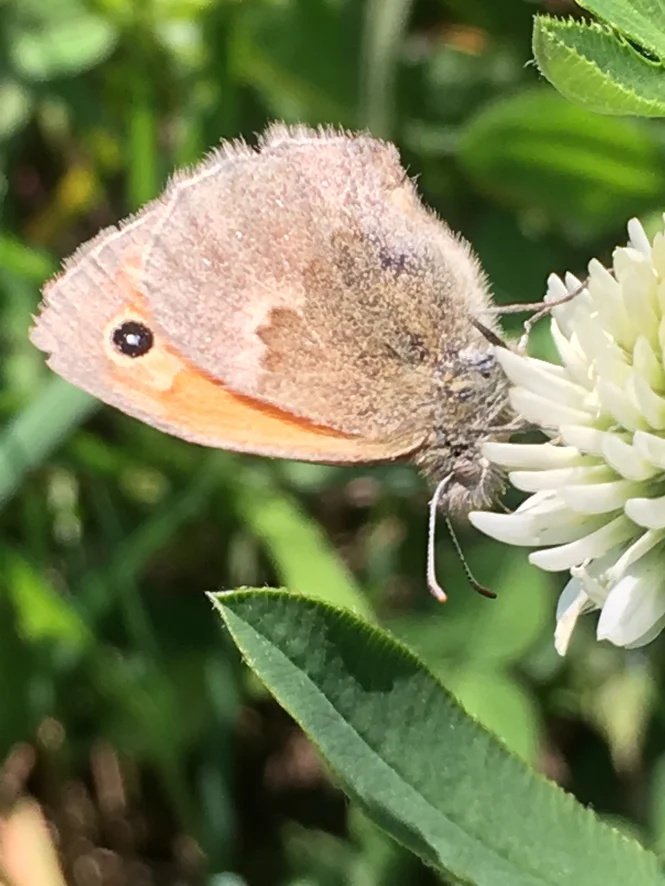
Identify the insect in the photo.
Coenonympha pamphilus
